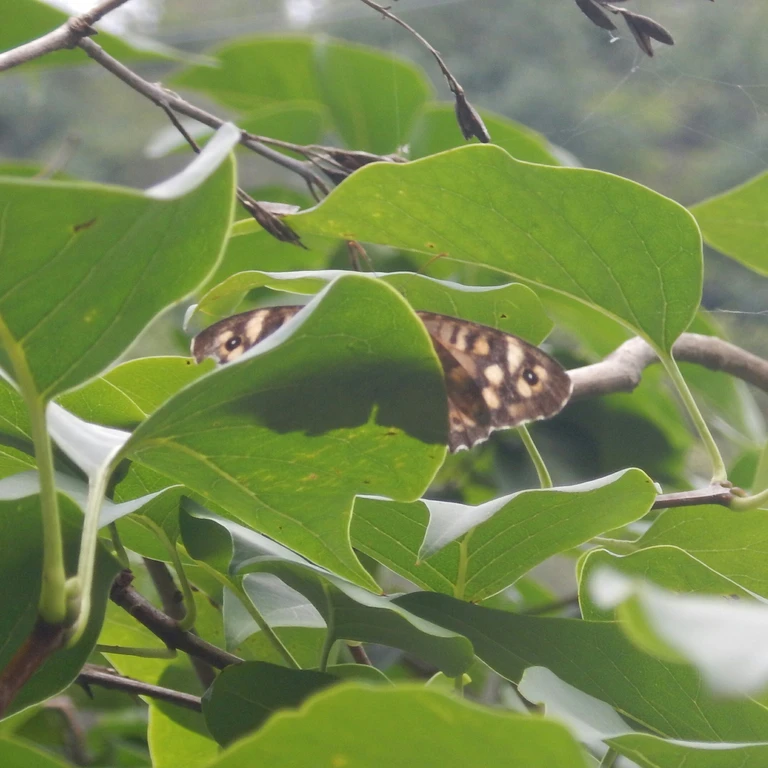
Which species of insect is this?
Pararge aegeria
